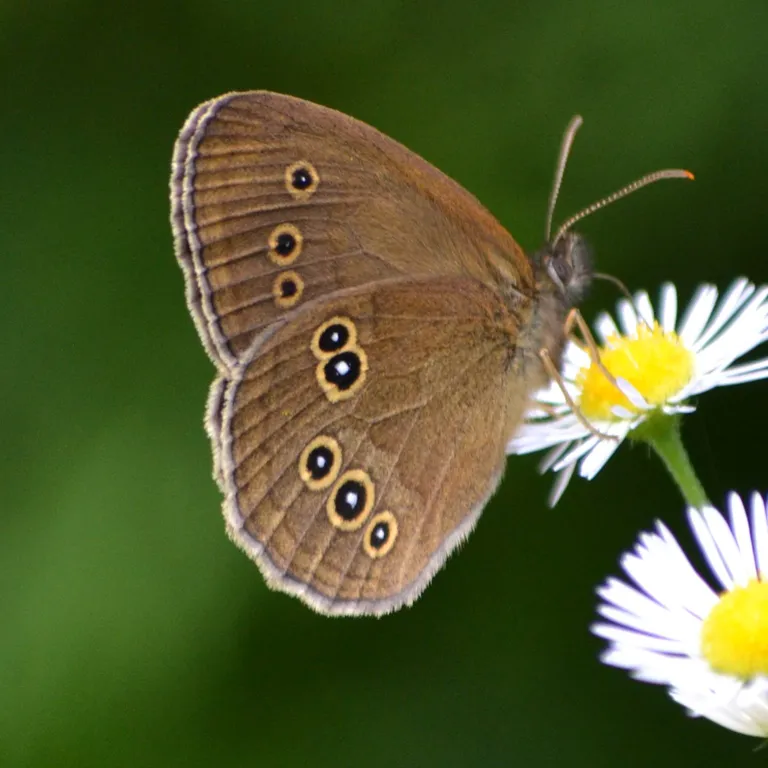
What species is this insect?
Aphantopus hyperantus
